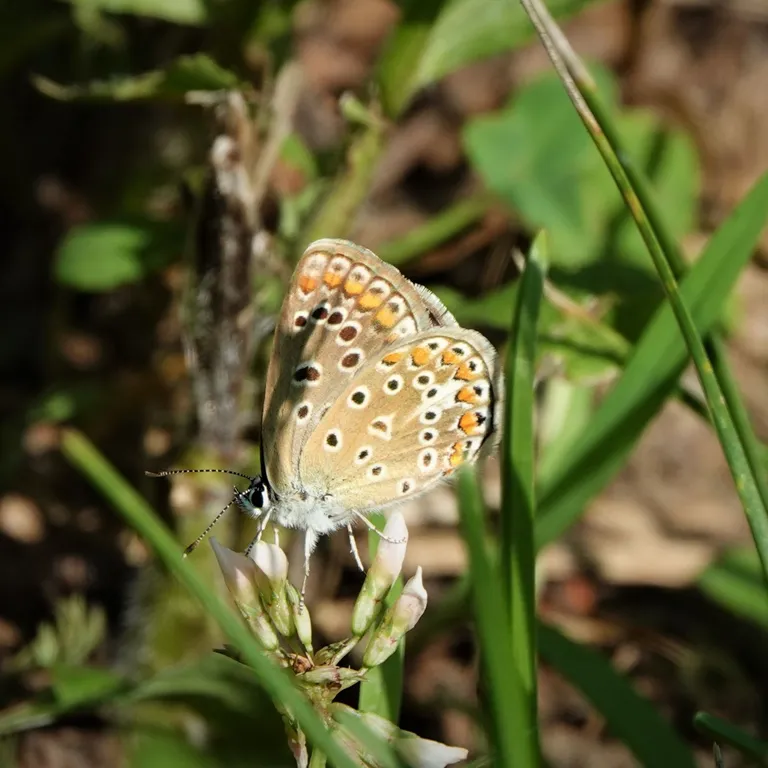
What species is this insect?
Polyommatus icarus
